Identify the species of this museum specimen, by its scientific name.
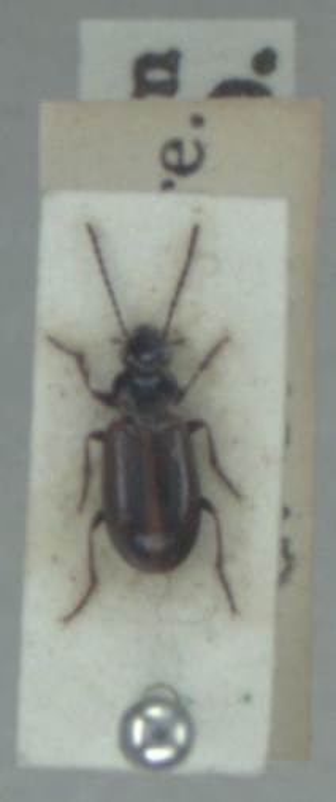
Dicheirotrichus cognatus
